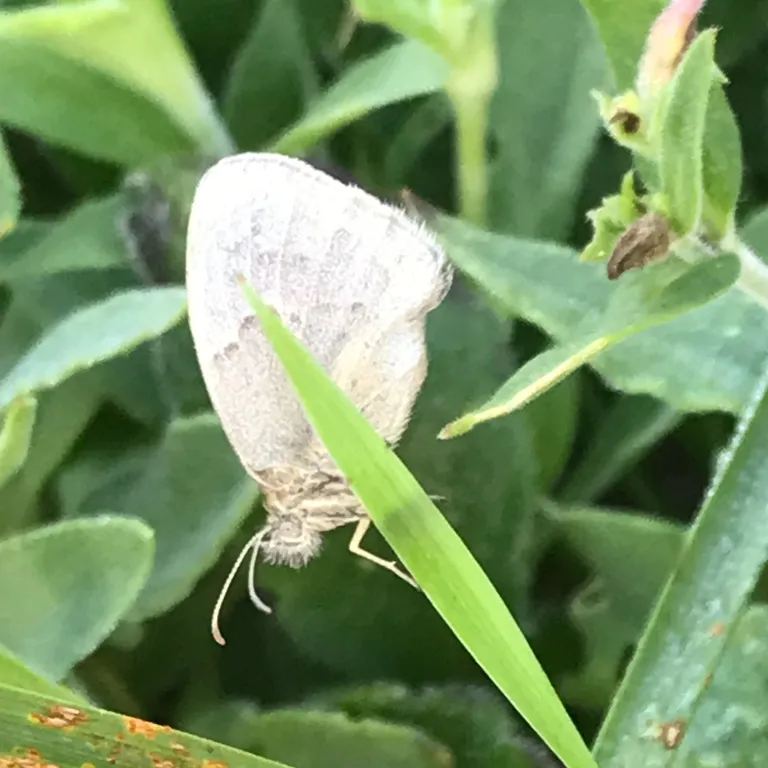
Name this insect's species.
Coenonympha pamphilus
